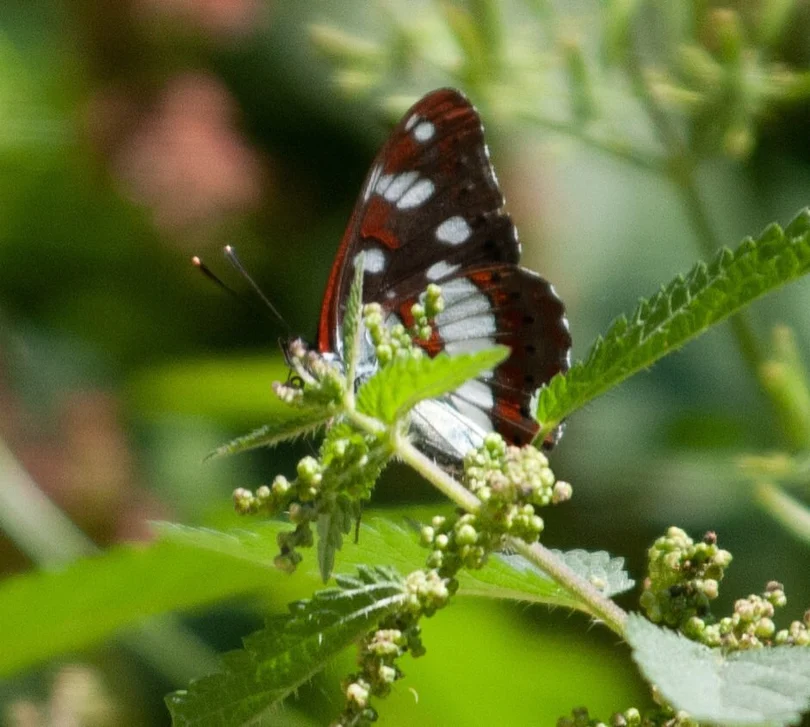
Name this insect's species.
Limenitis reducta
